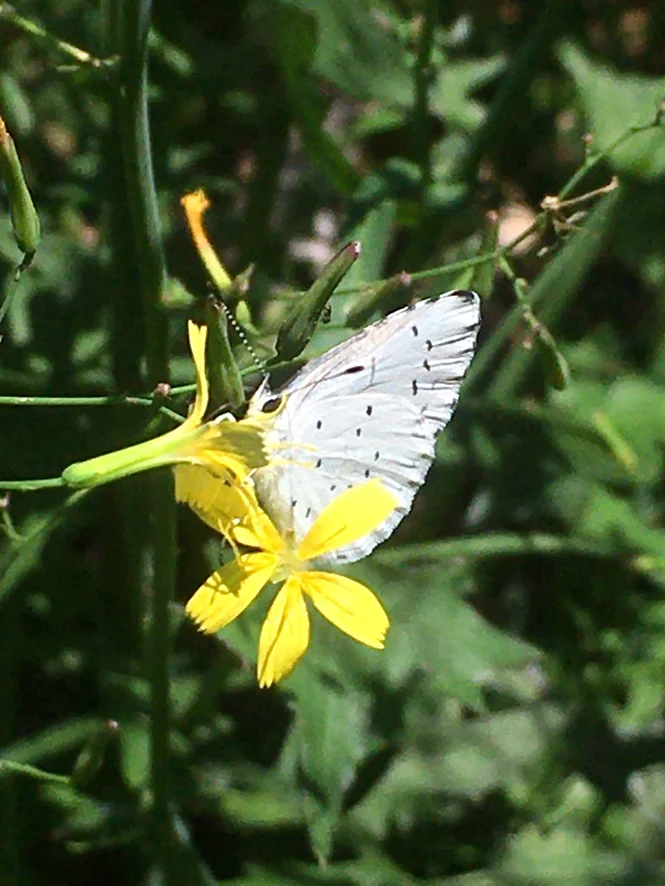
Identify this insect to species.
Celastrina argiolus
